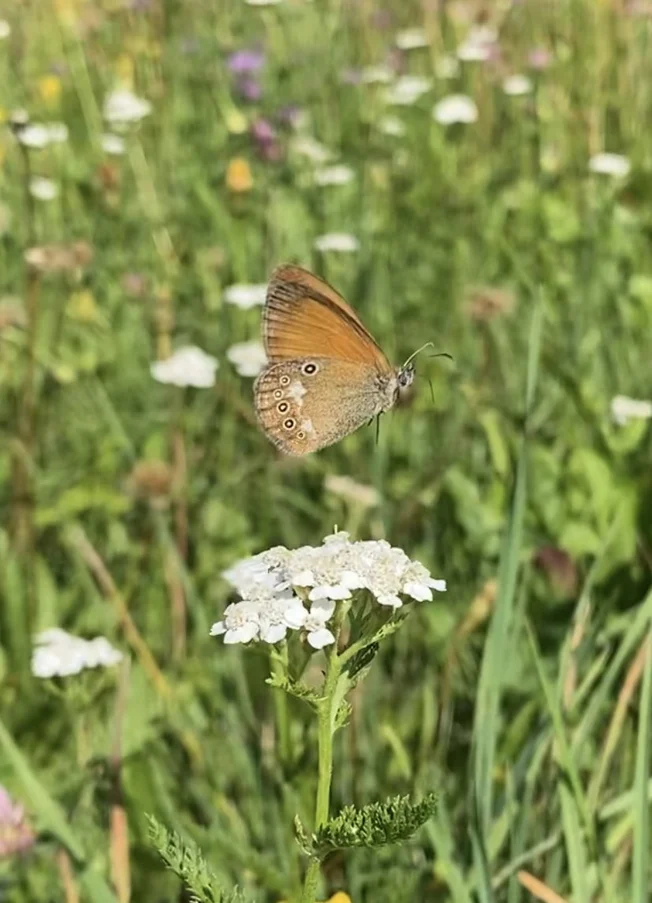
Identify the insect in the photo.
Coenonympha glycerion (also Coenonympha iphis)
